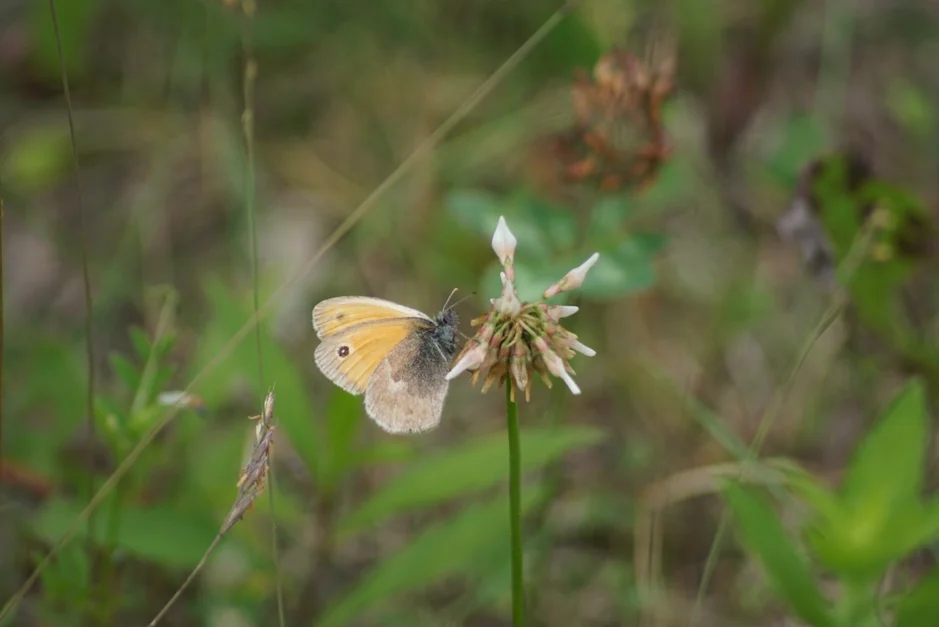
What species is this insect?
Coenonympha pamphilus
